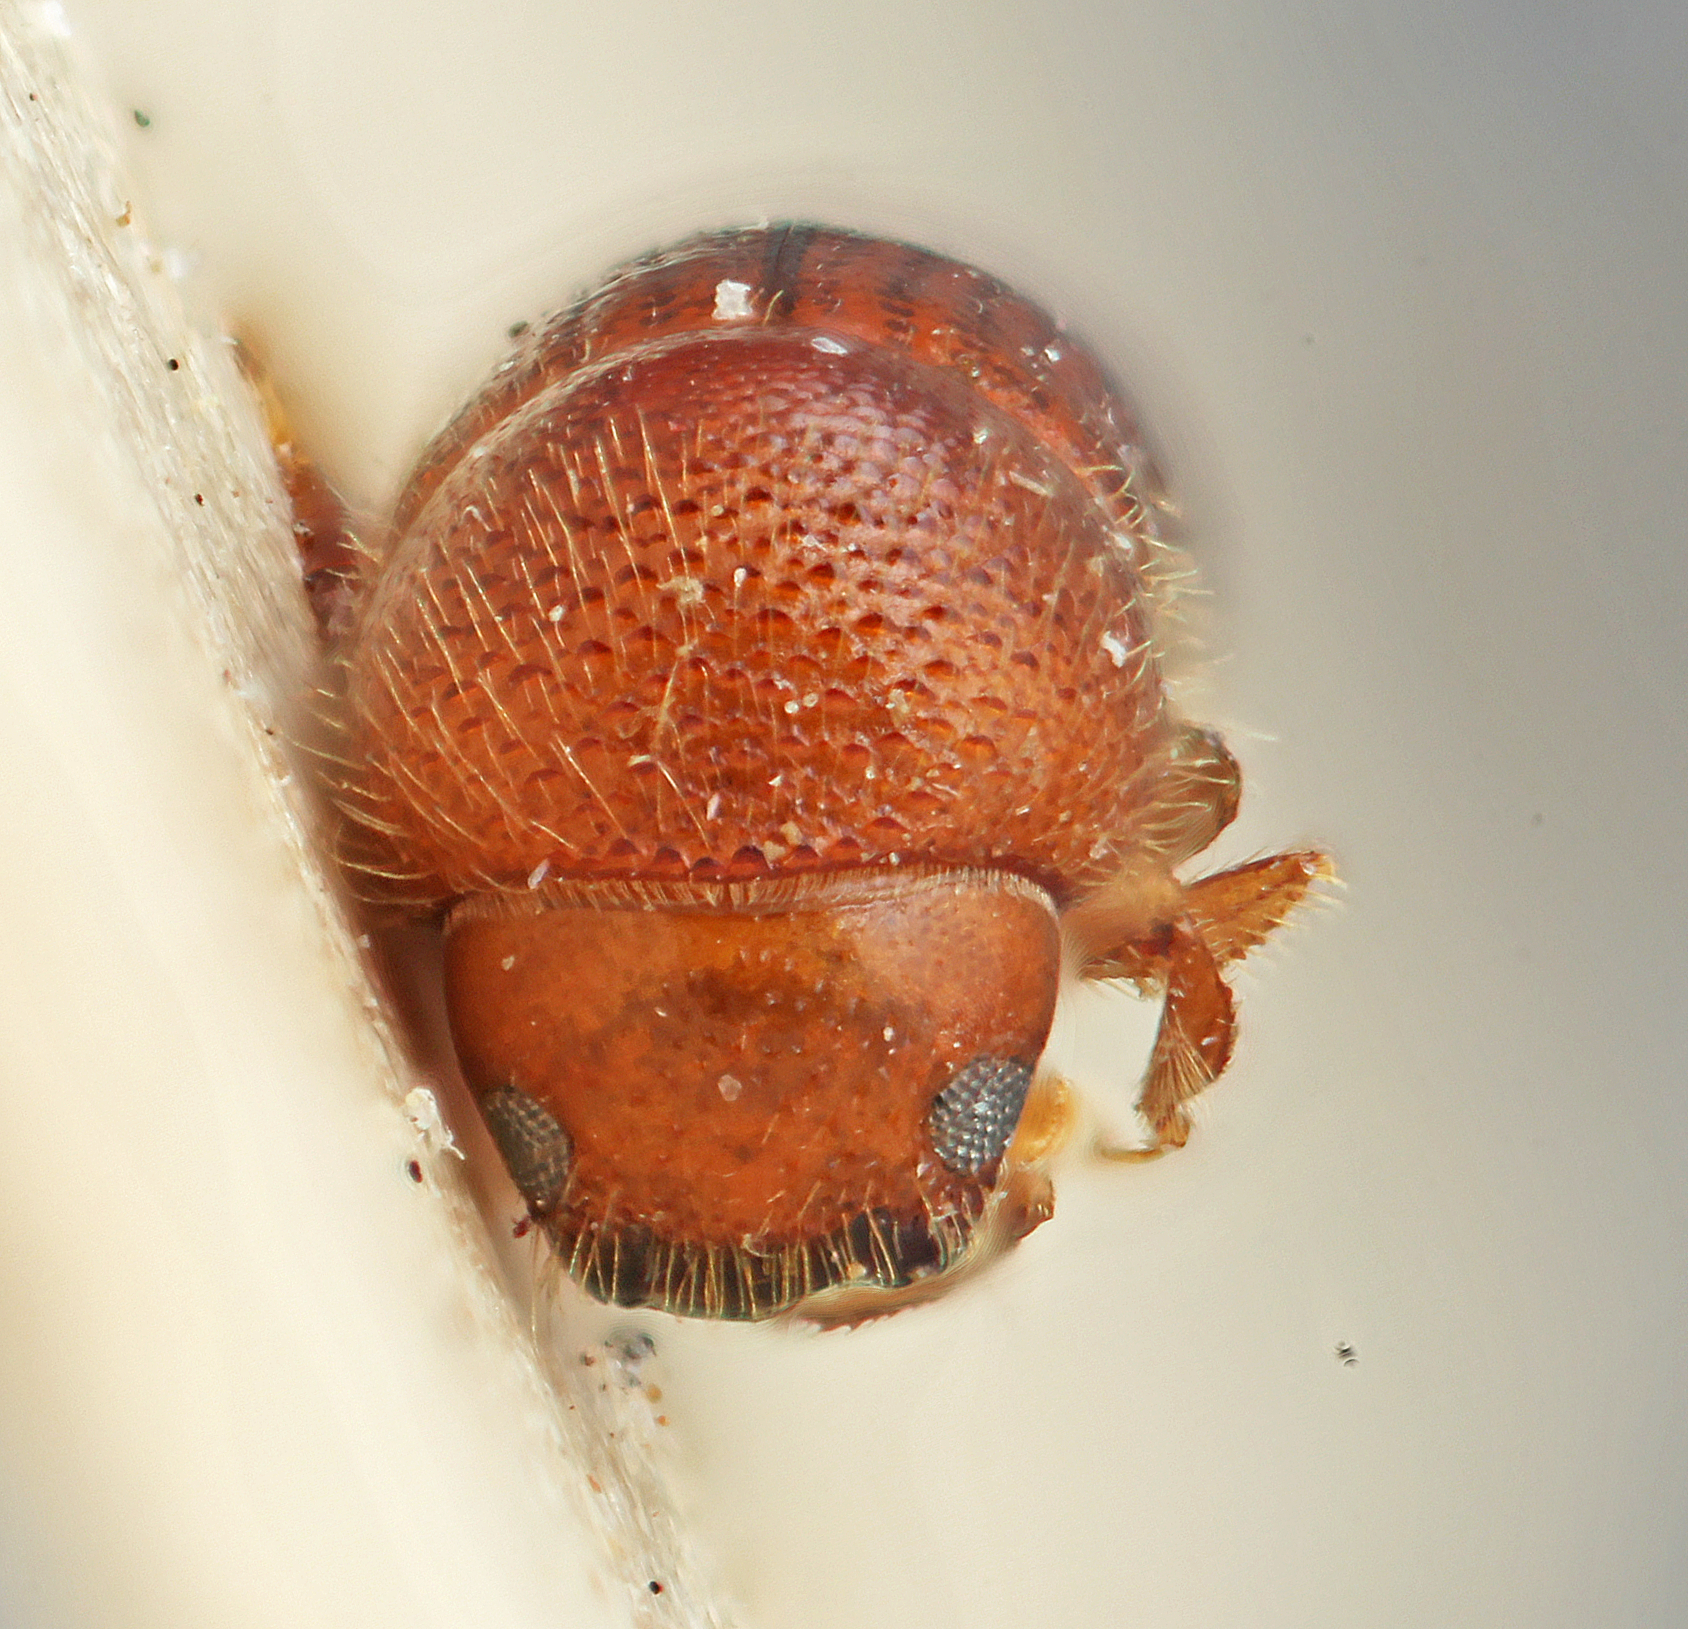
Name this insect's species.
Xyleborus ricini
